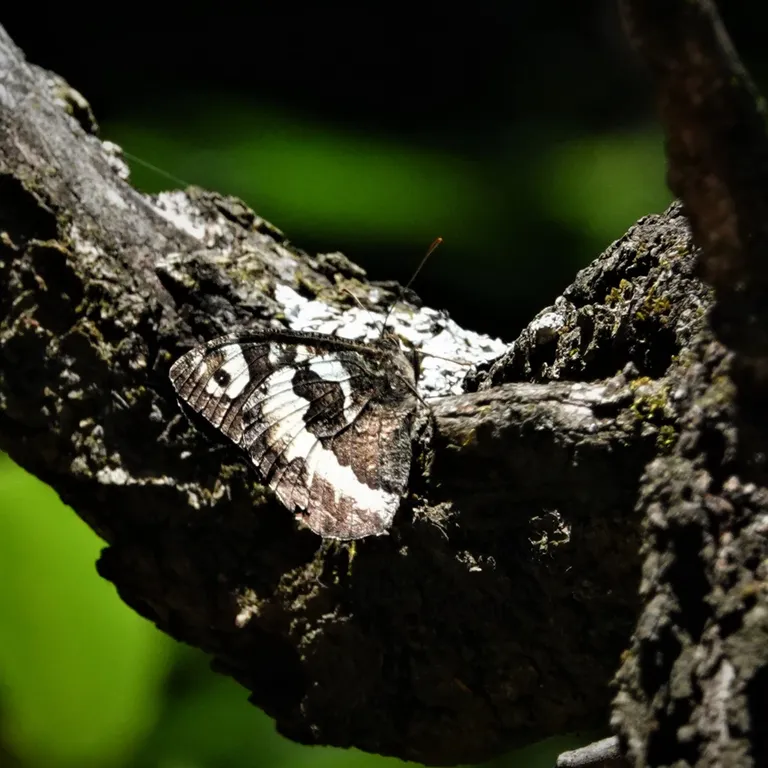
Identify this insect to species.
Brintesia circe
